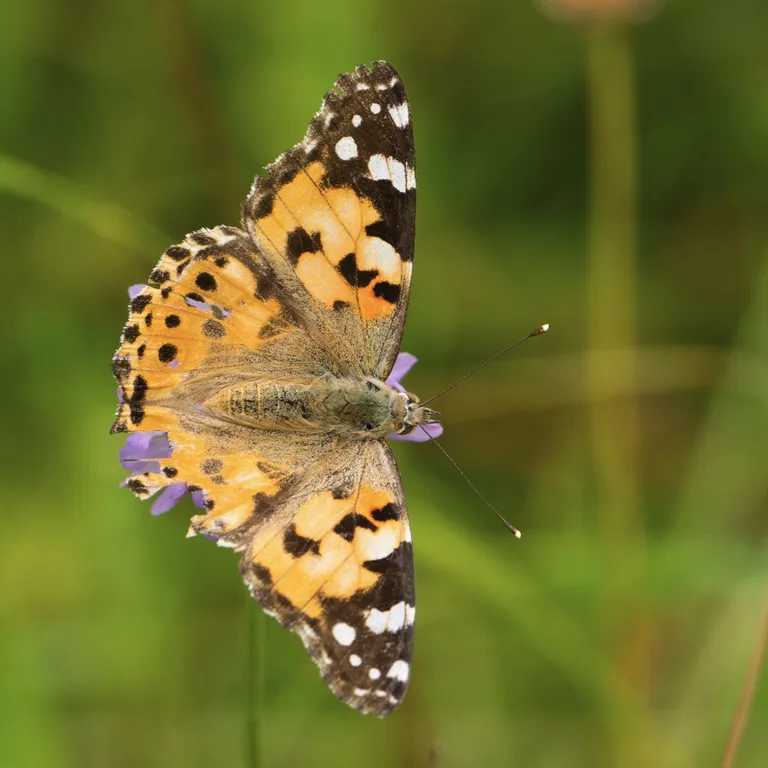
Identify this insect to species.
Vanessa cardui
